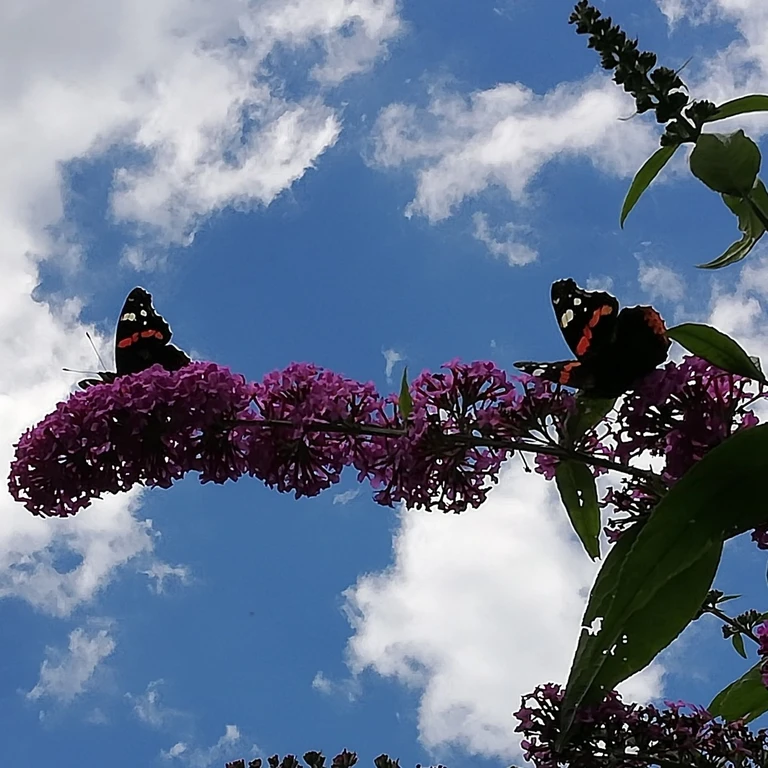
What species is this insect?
Vanessa atalanta
